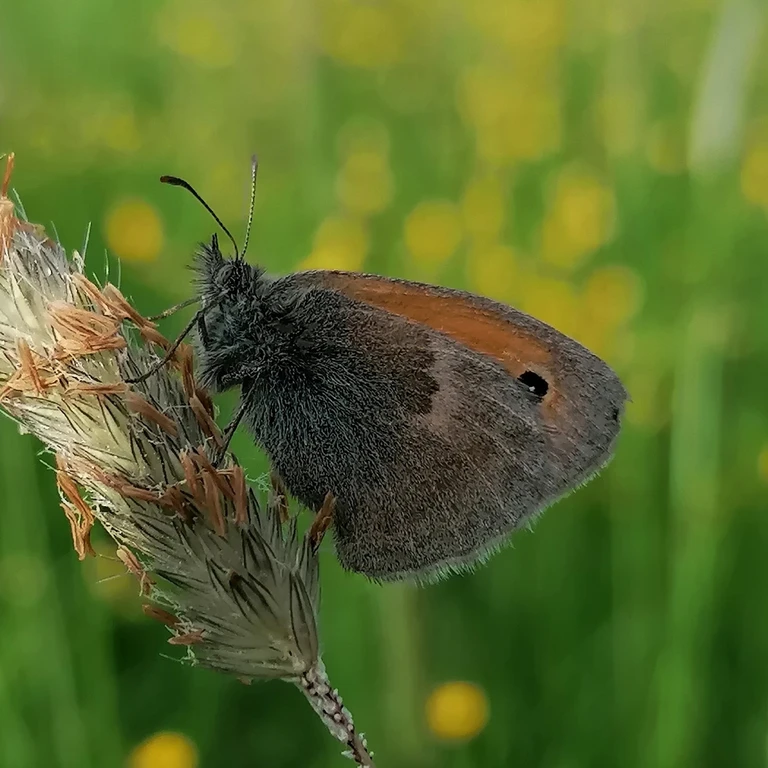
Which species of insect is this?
Coenonympha pamphilus
